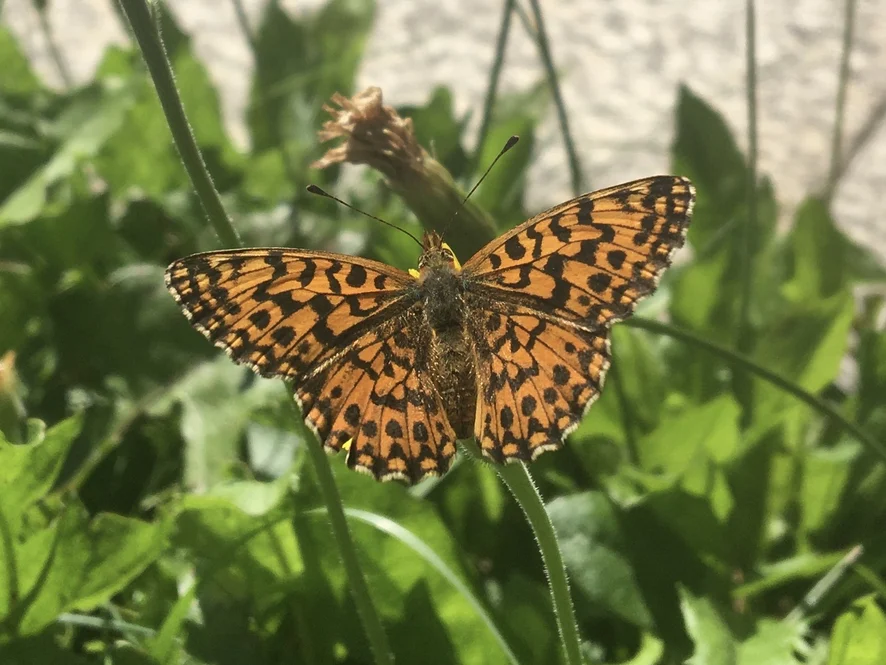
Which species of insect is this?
Boloria dia
